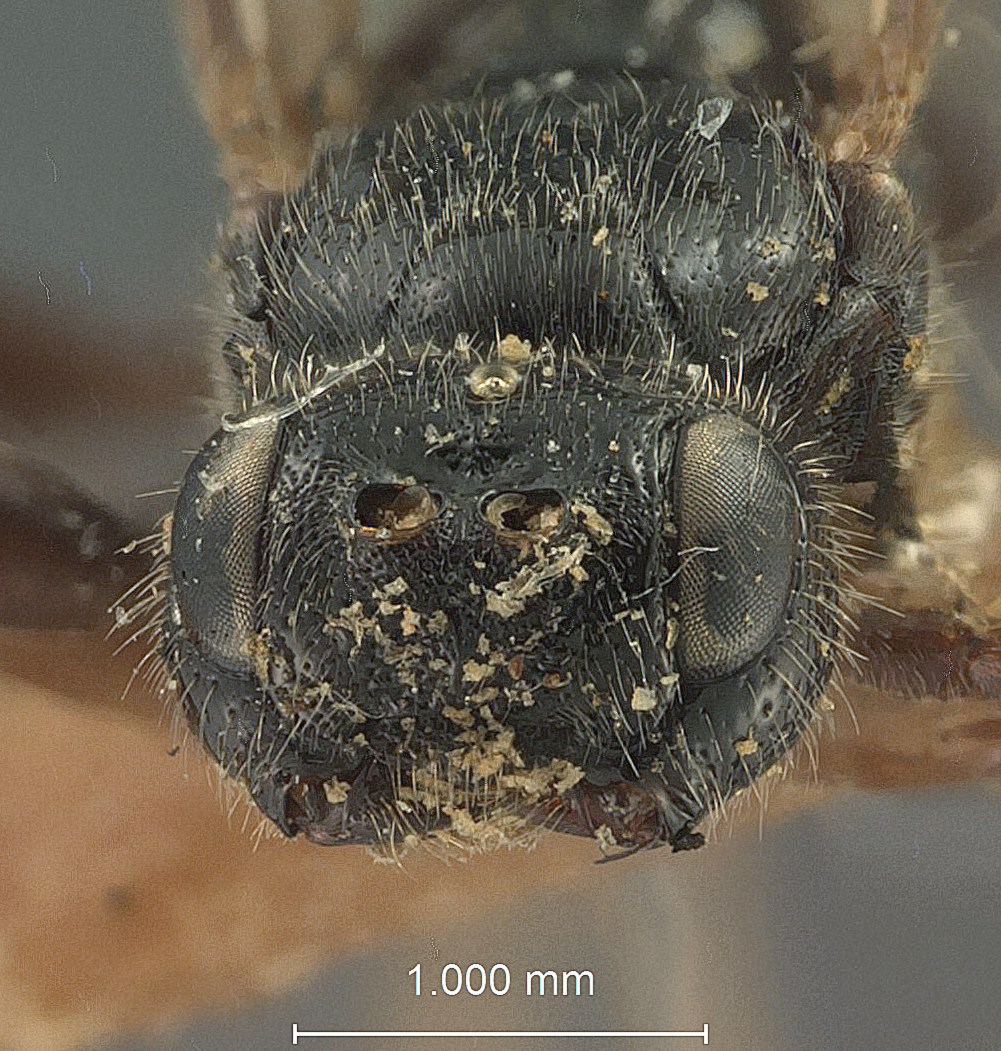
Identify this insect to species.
Aplomerus buprestivorus
